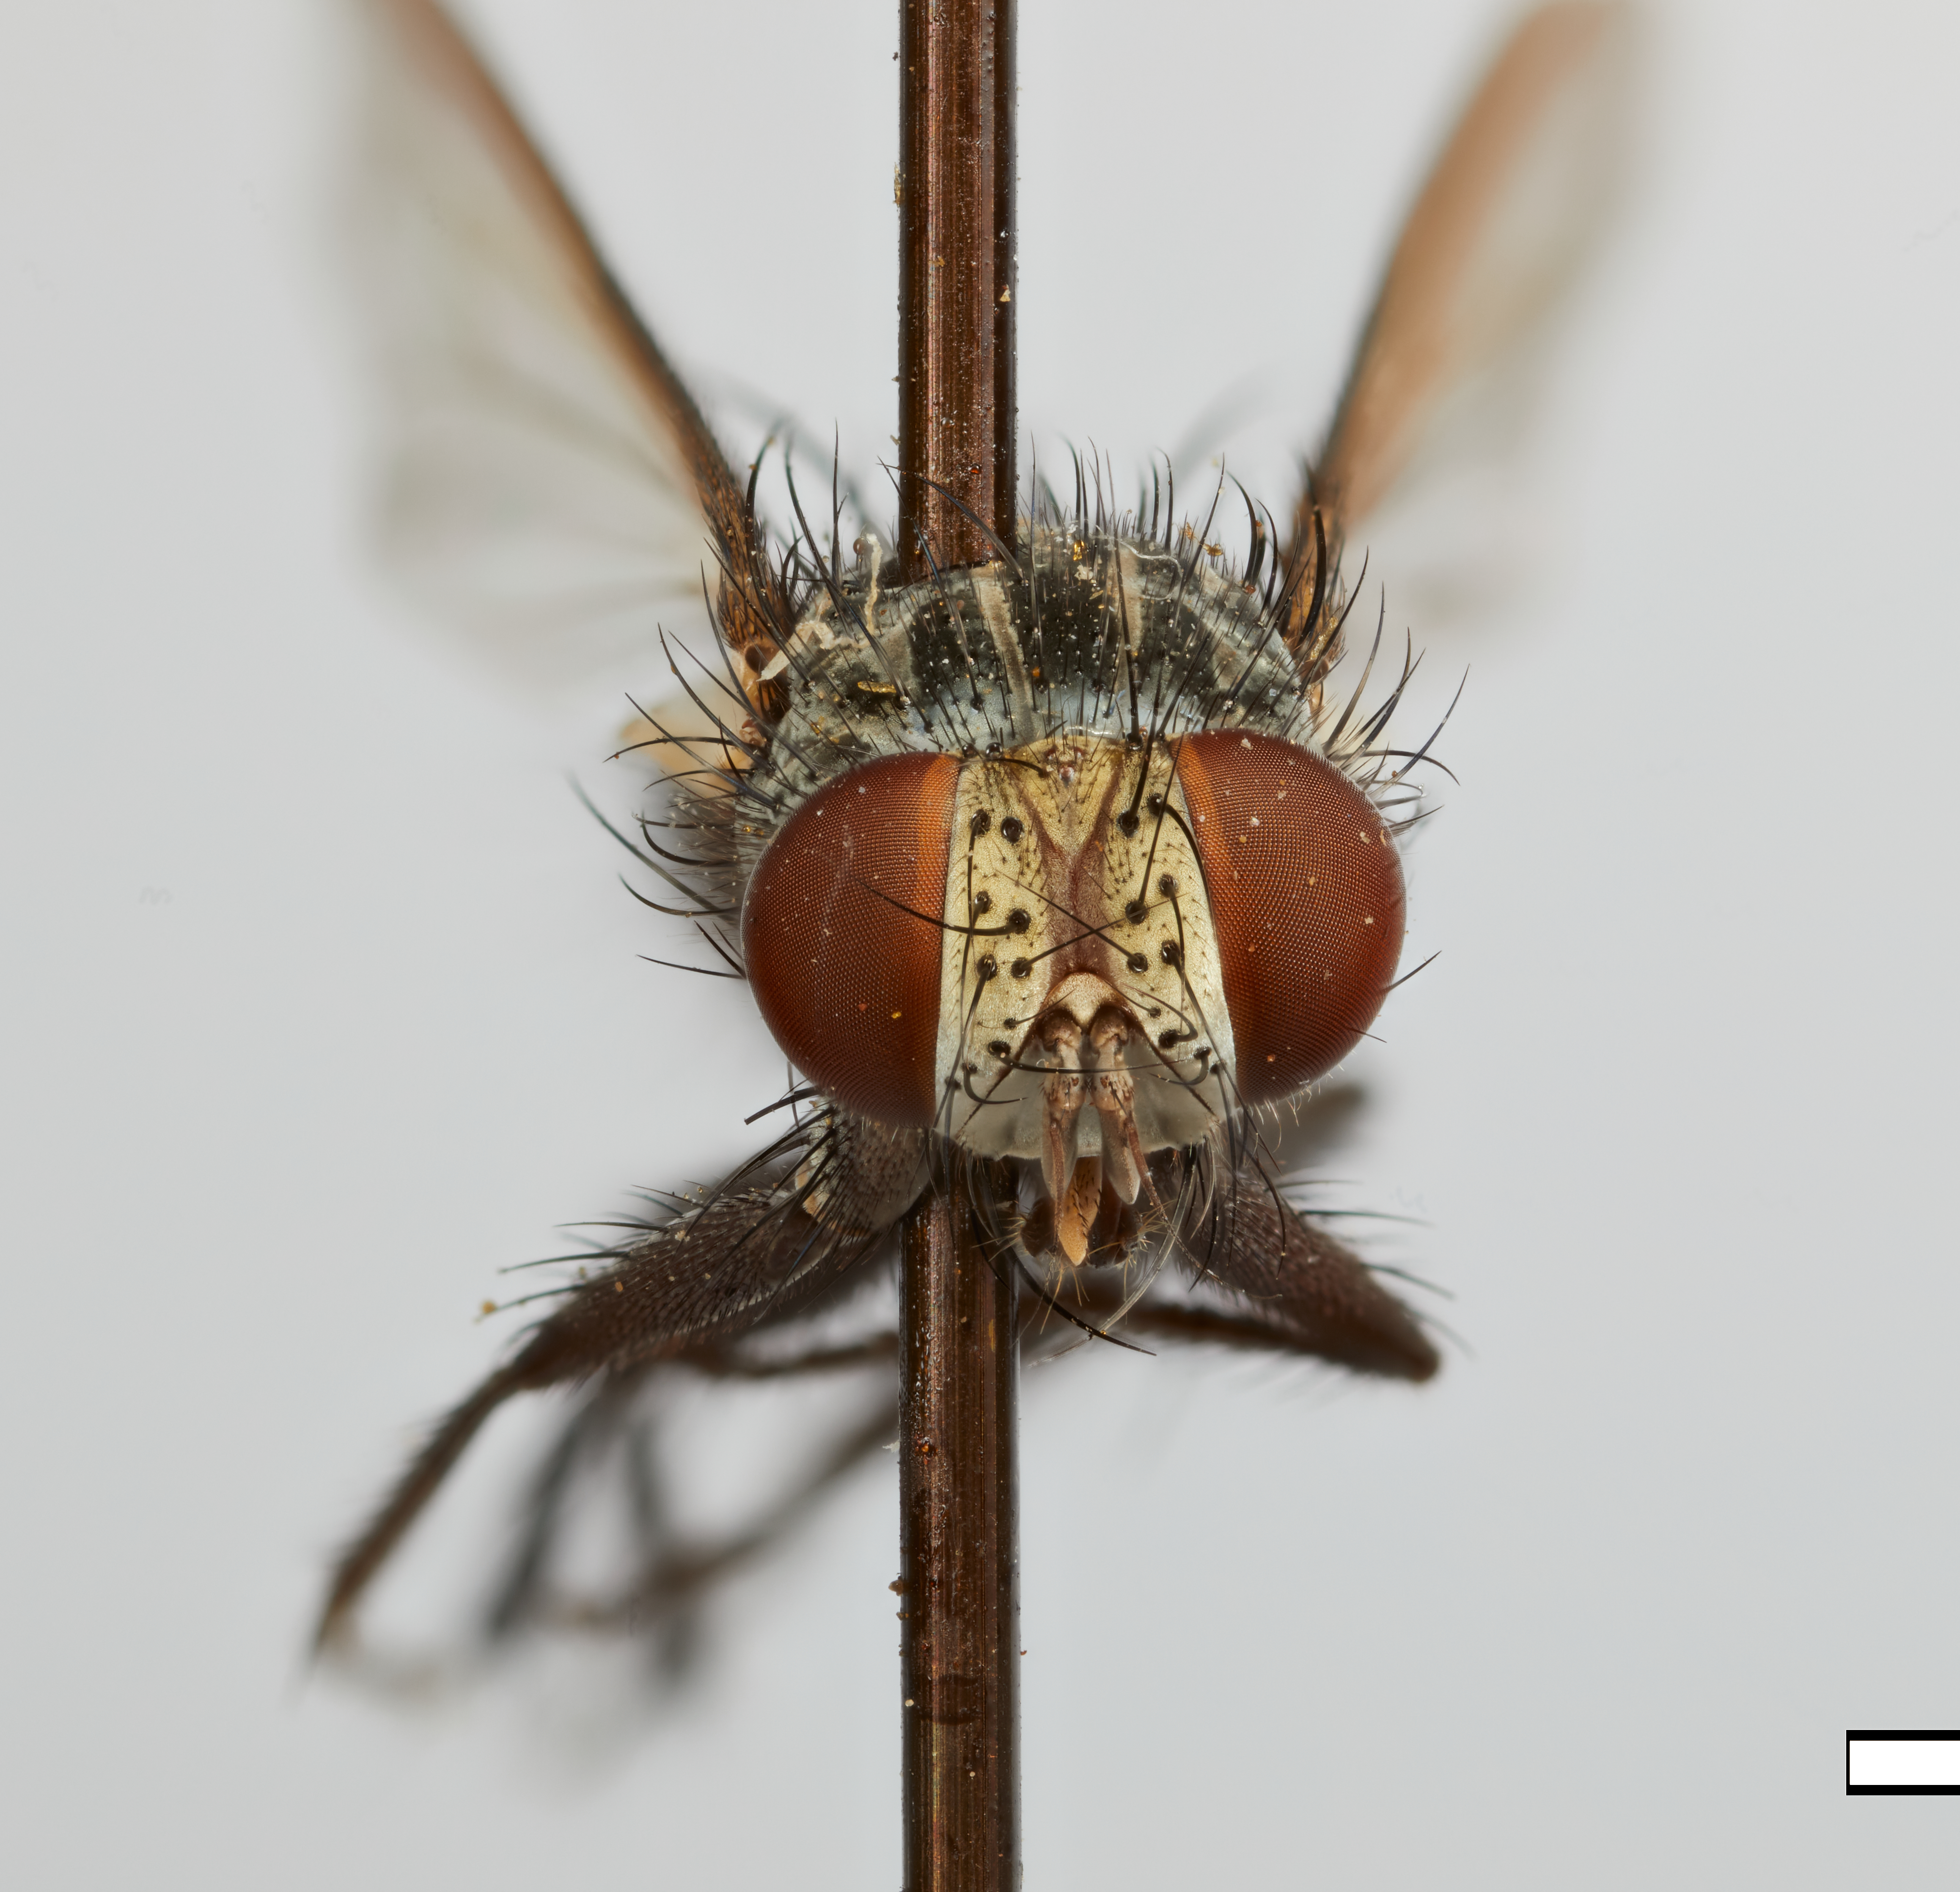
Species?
Xenoplagia setosa
